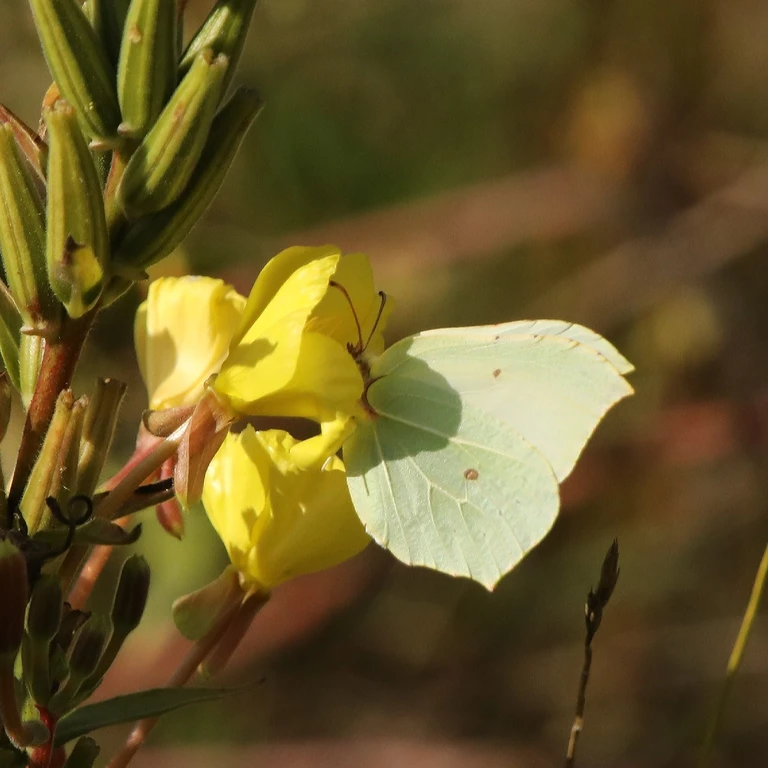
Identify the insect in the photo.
Gonepteryx rhamni
